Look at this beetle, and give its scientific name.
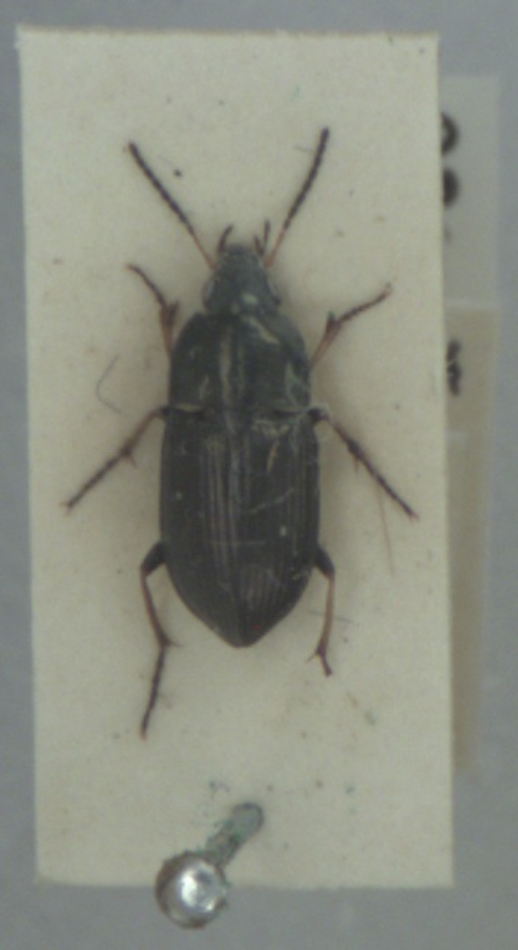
Amara plebeja
